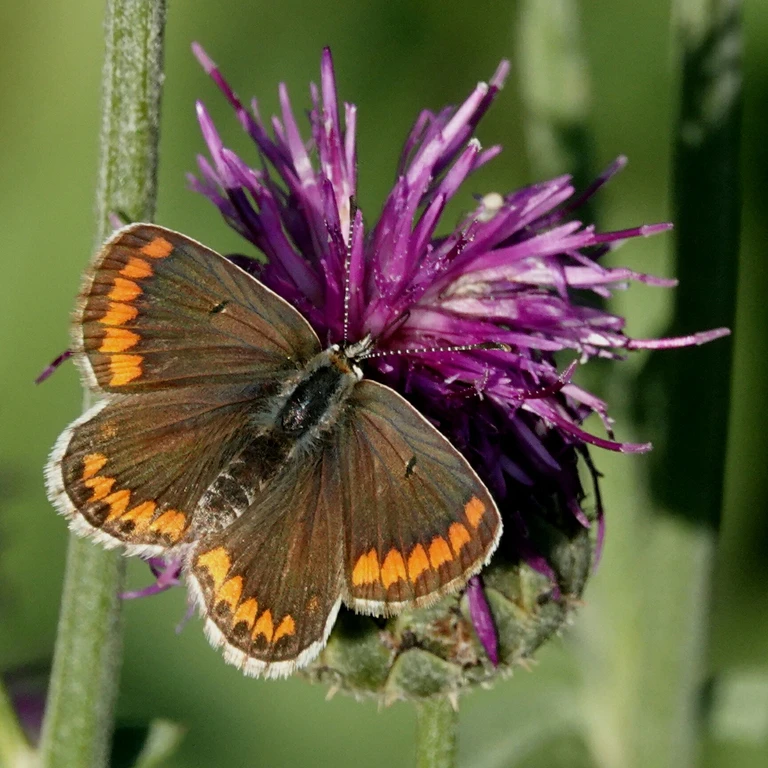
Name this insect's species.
Aricia agestis/artaxerxes
